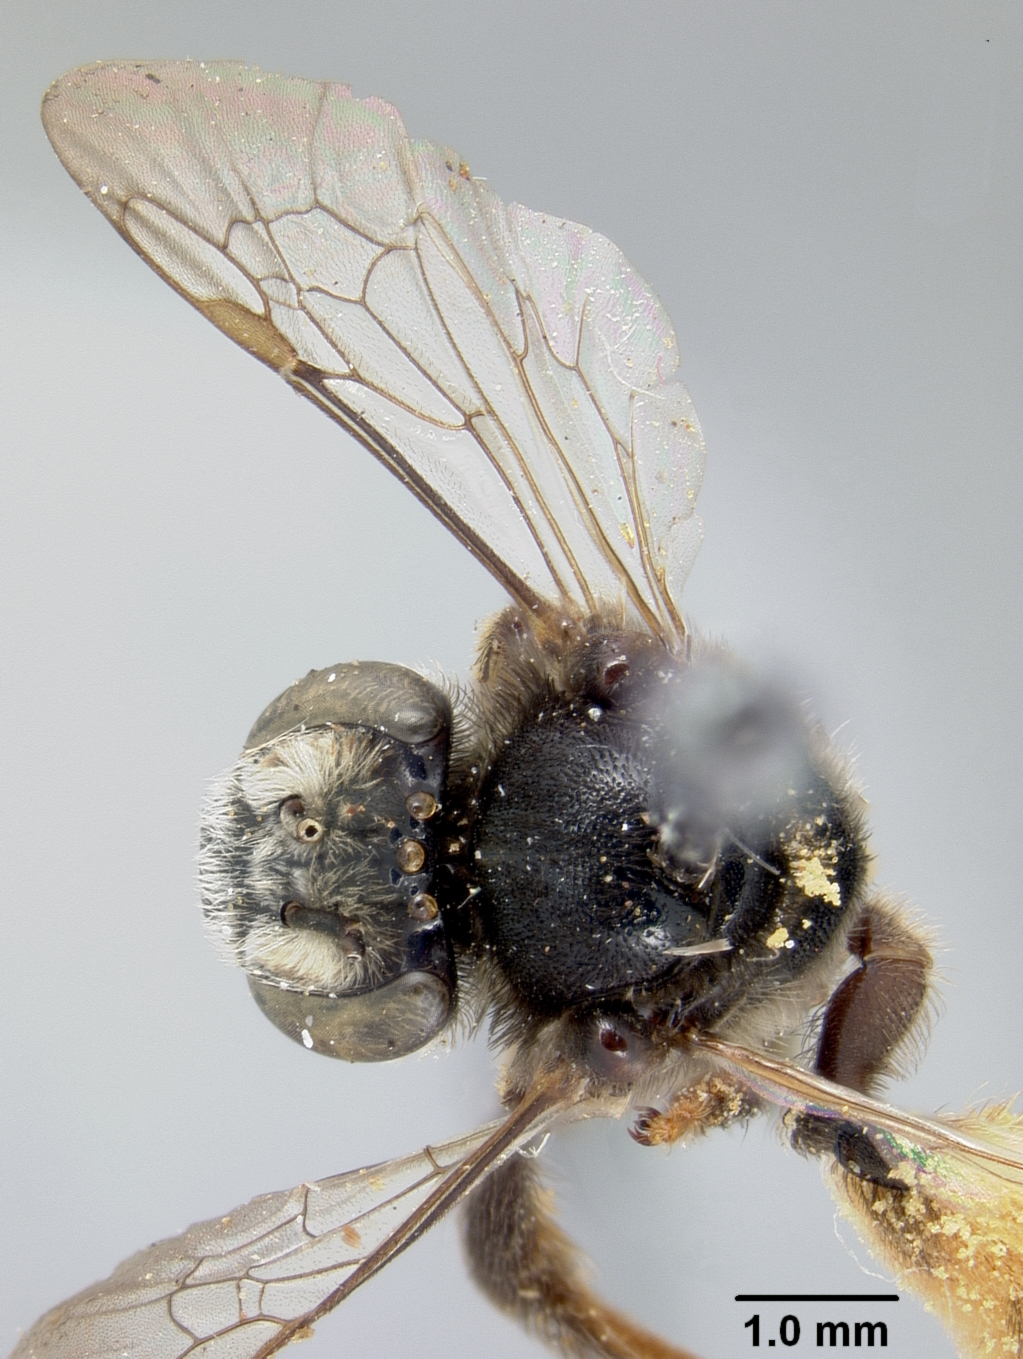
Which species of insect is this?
Exomalopsis azulensis
